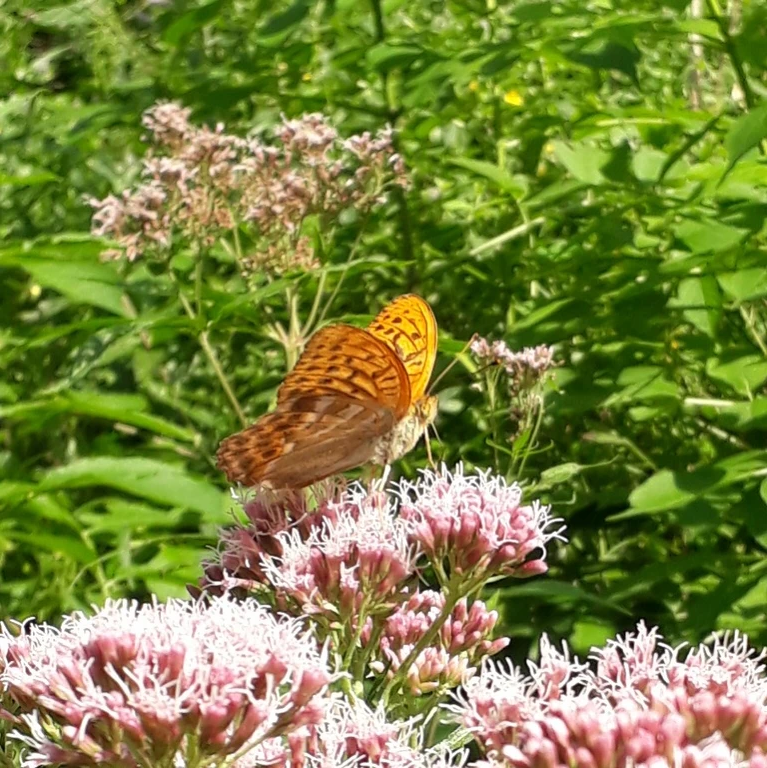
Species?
Argynnis paphia
